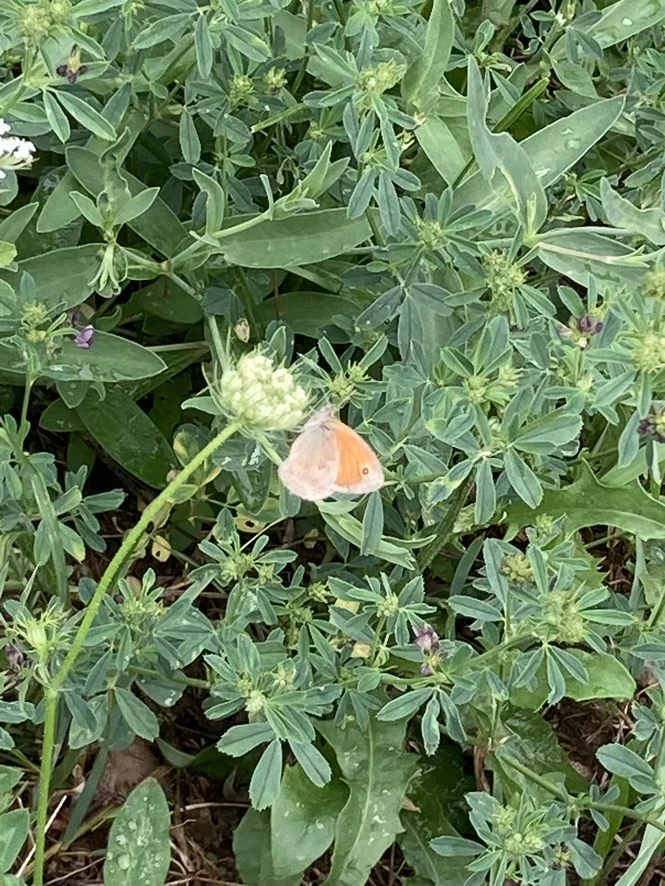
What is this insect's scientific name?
Coenonympha pamphilus
